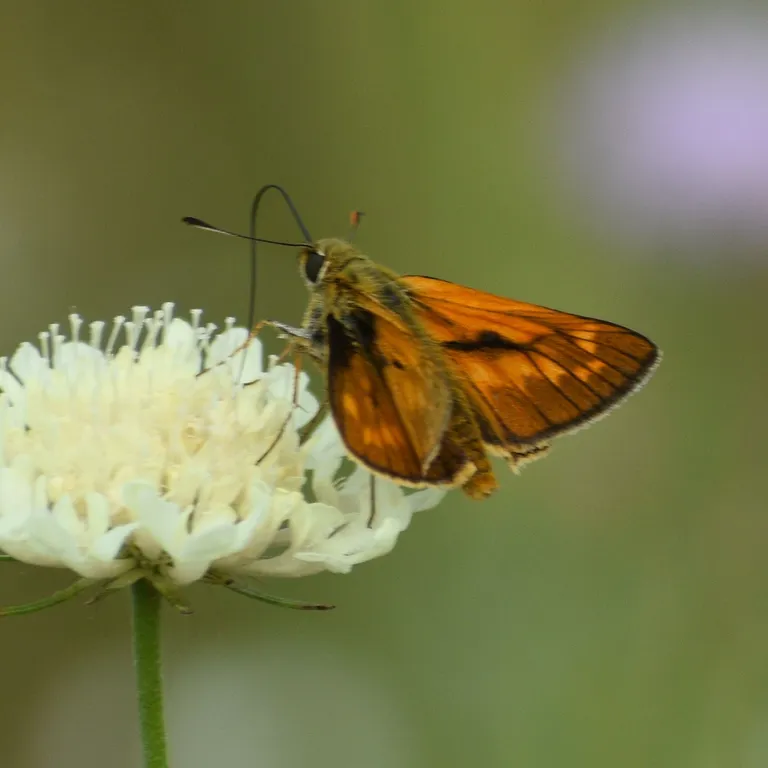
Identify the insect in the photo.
Ochlodes sylvanus (also Ochlodes venata)
